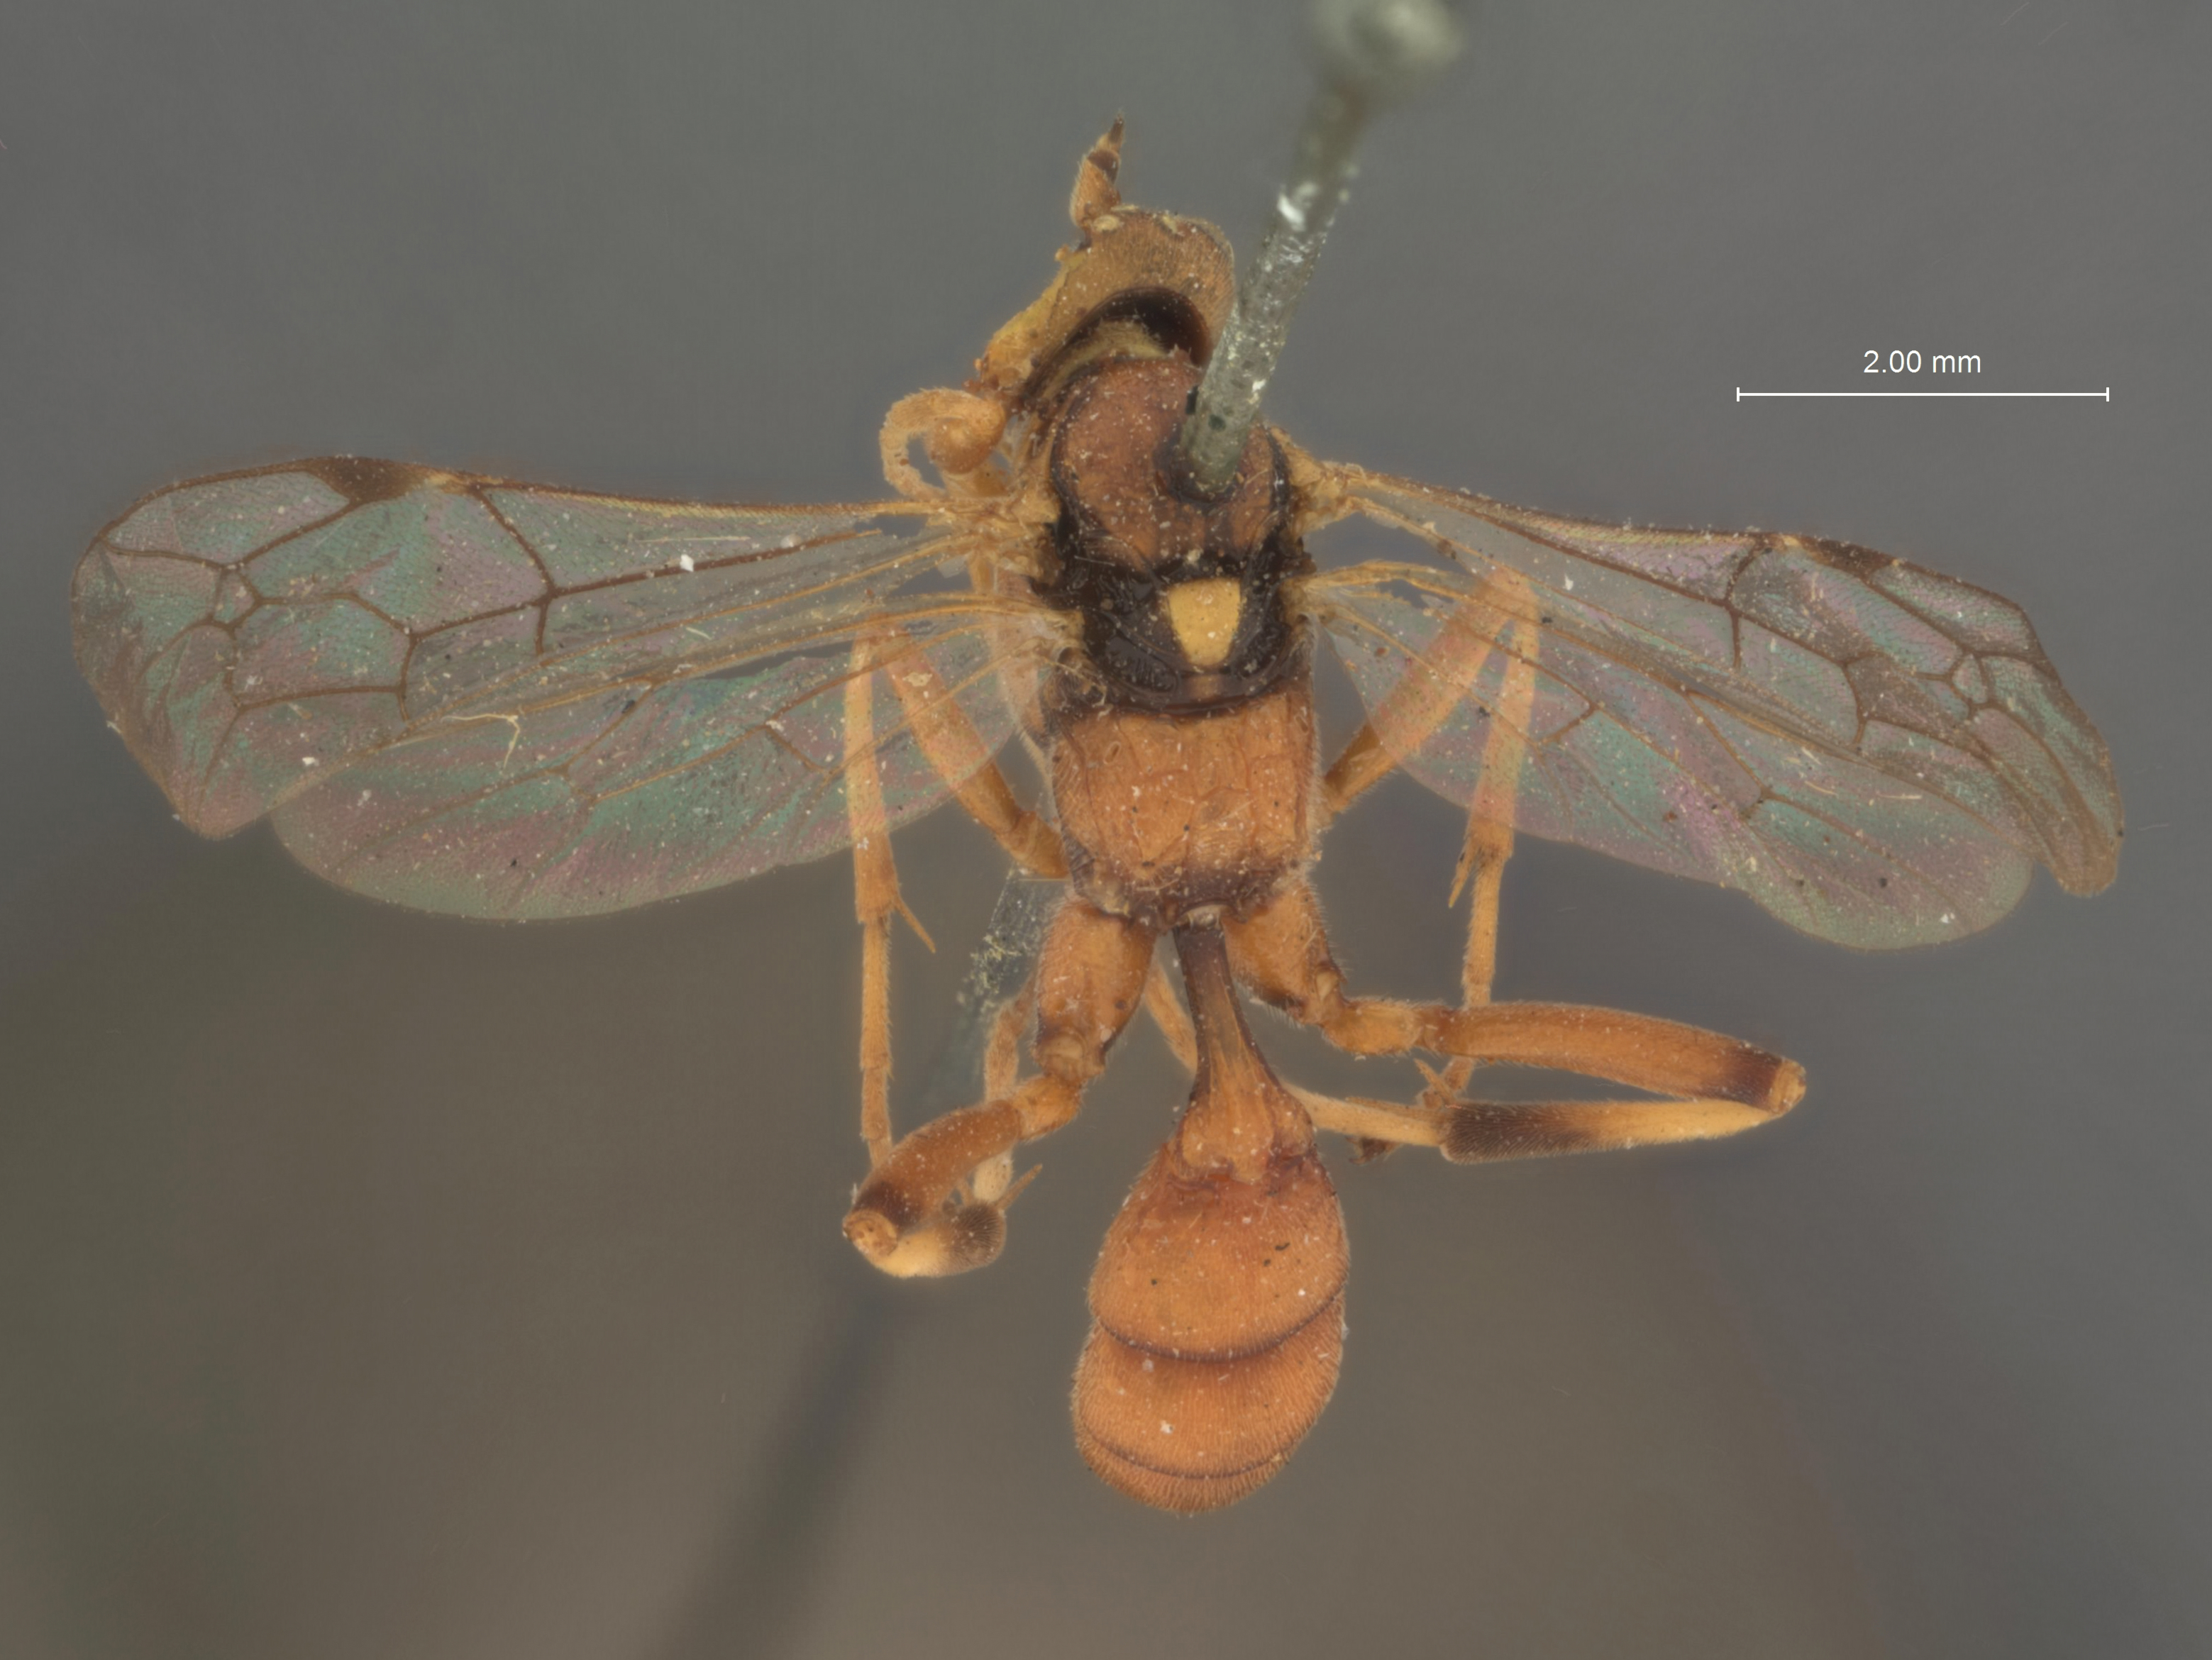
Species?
Ichneumon propitius
